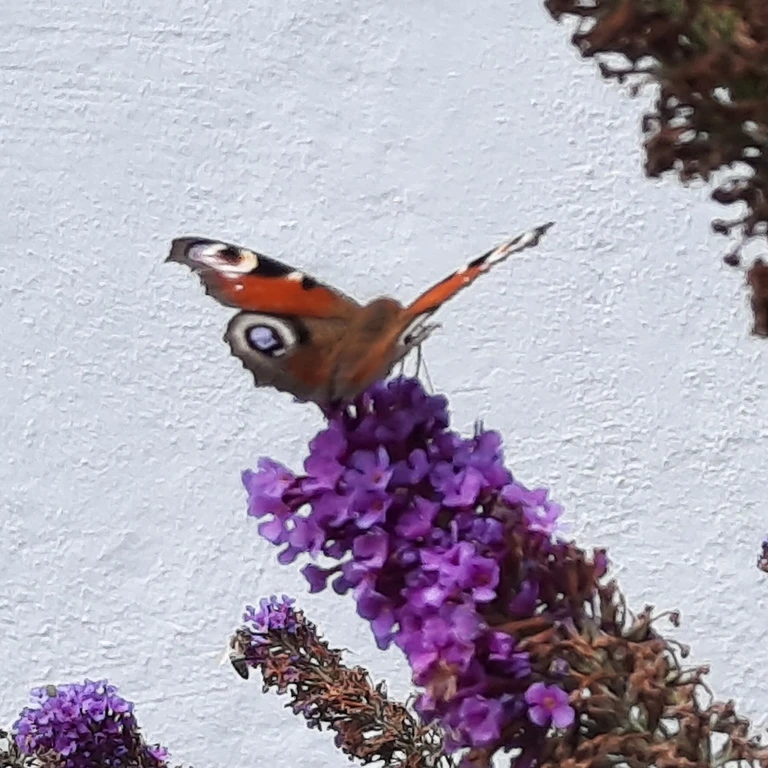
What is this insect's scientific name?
Aglais io
